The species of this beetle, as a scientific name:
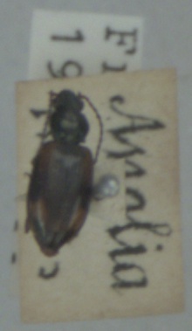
Bembidion tetracolum
